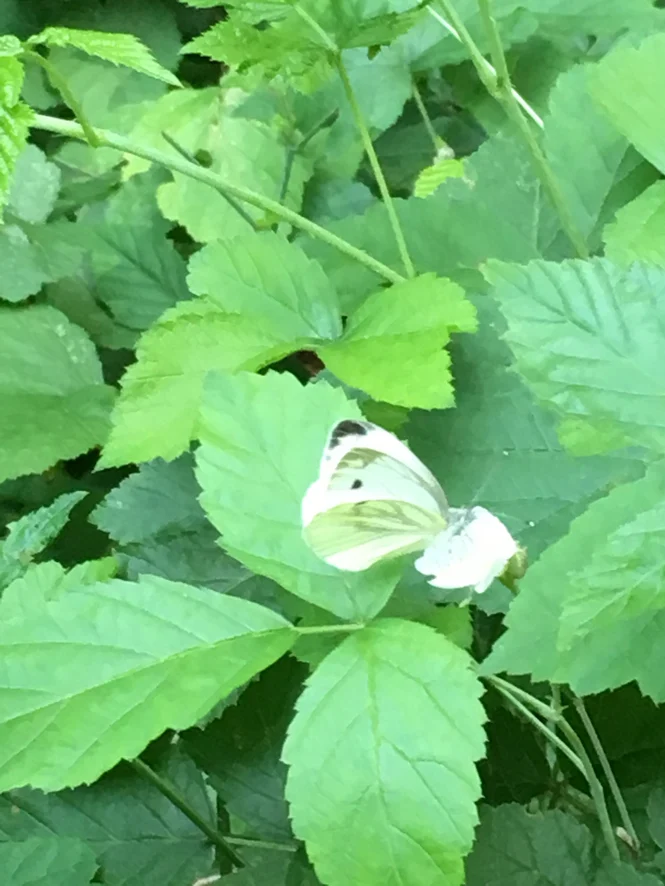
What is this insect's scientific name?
Pieris napi
